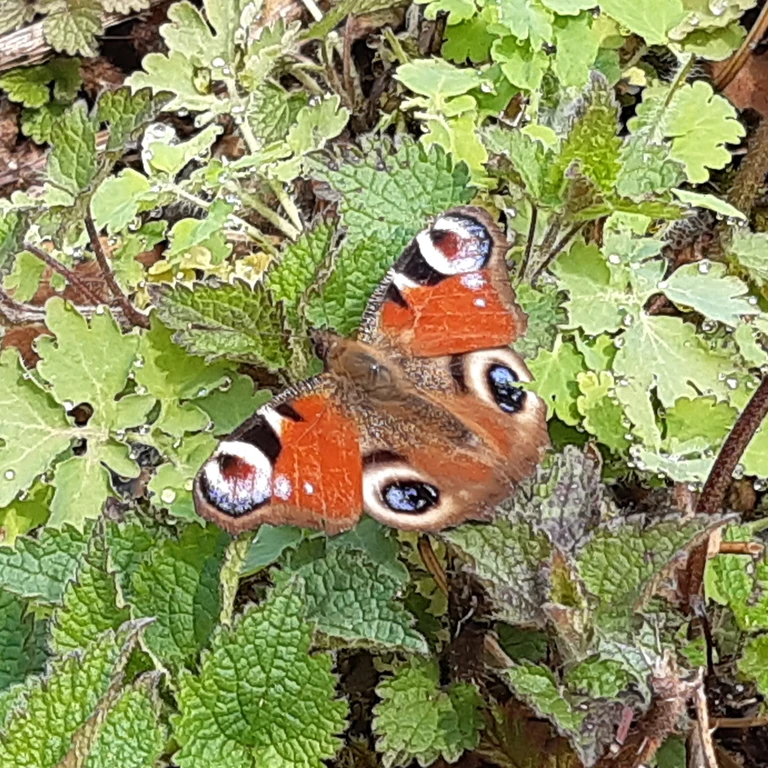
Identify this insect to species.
Aglais io
